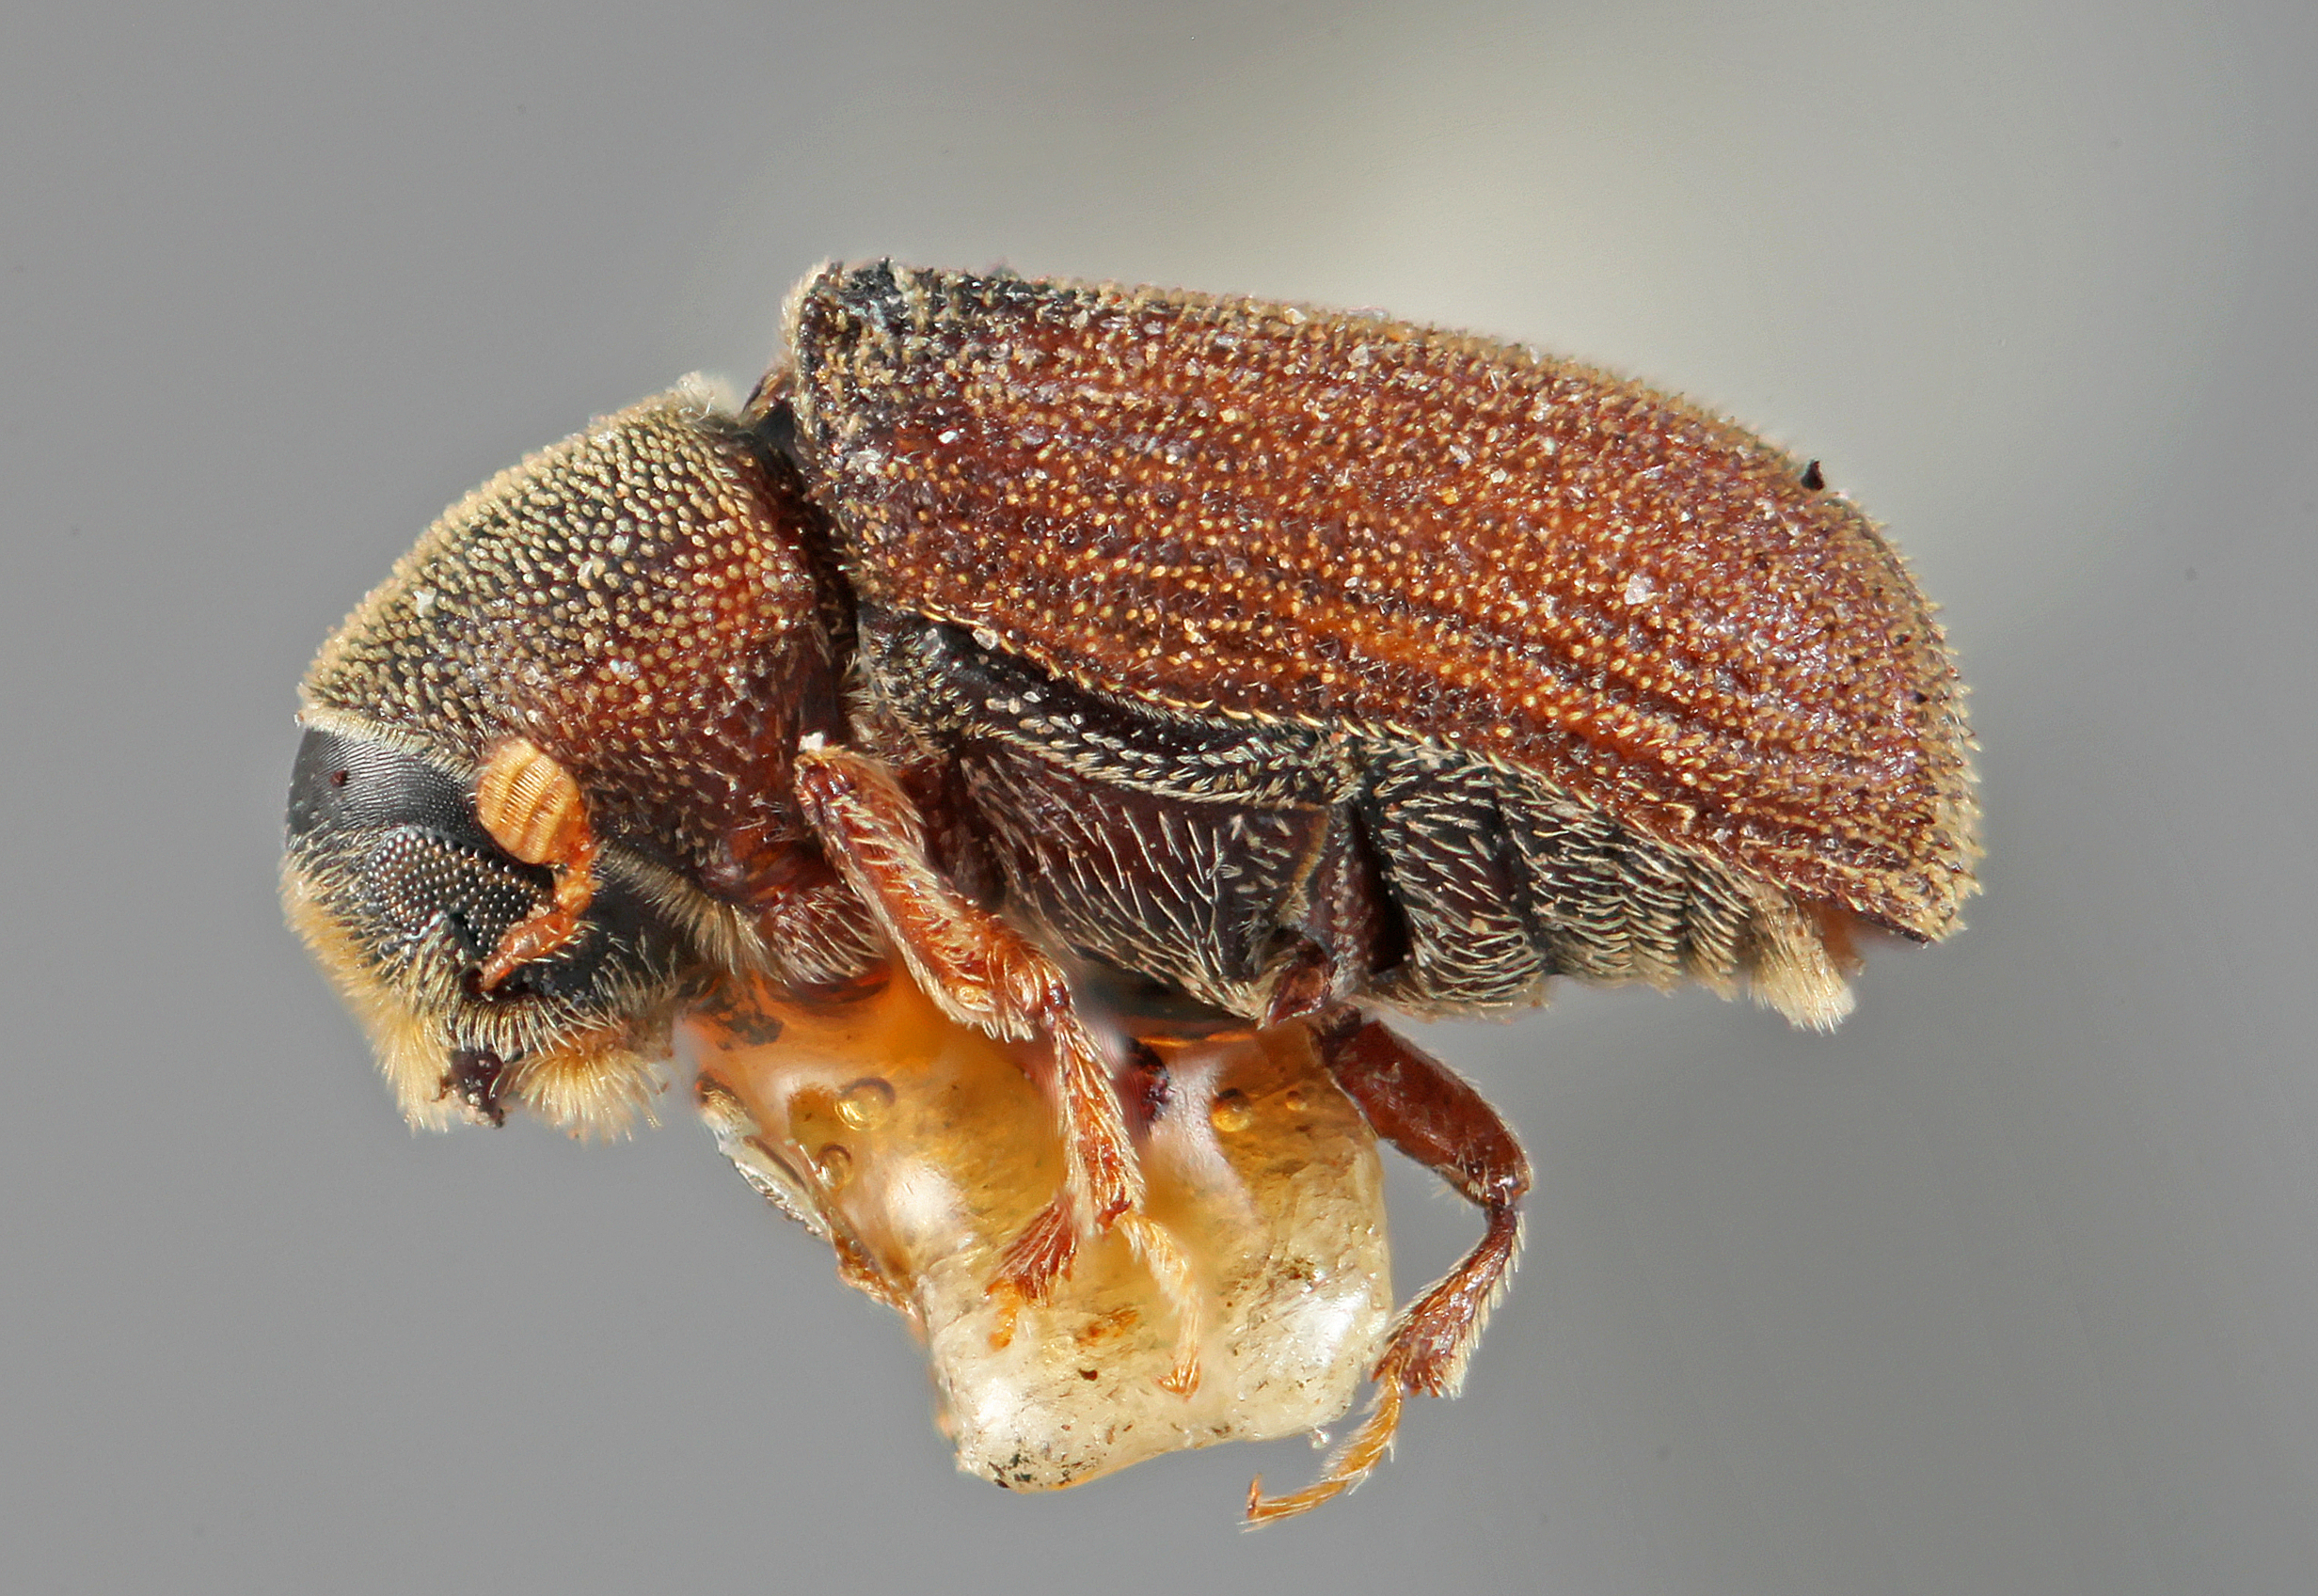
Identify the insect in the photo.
Carphoborus brevisetosus
